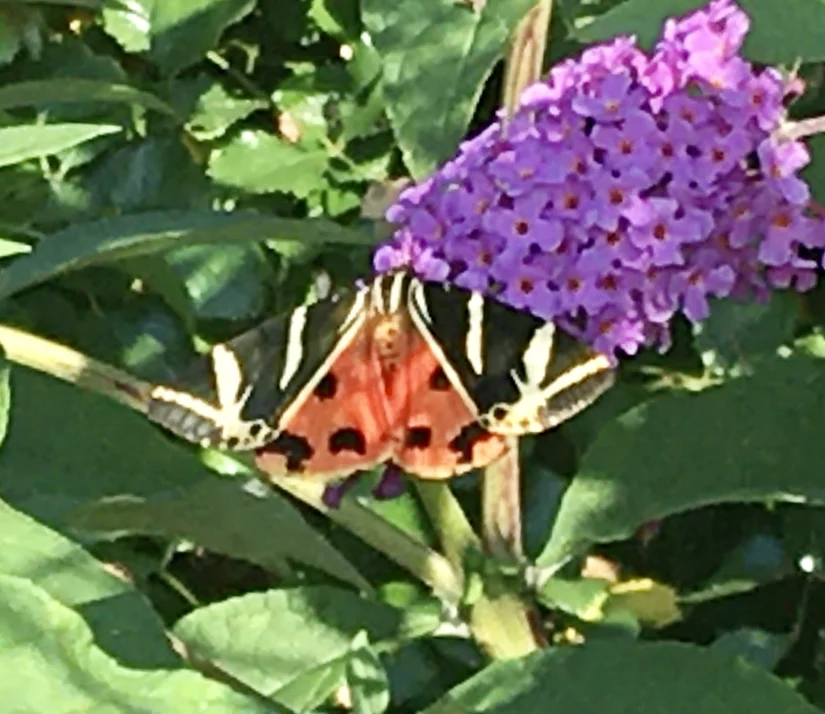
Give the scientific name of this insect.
Euplagia quadripunctaria
